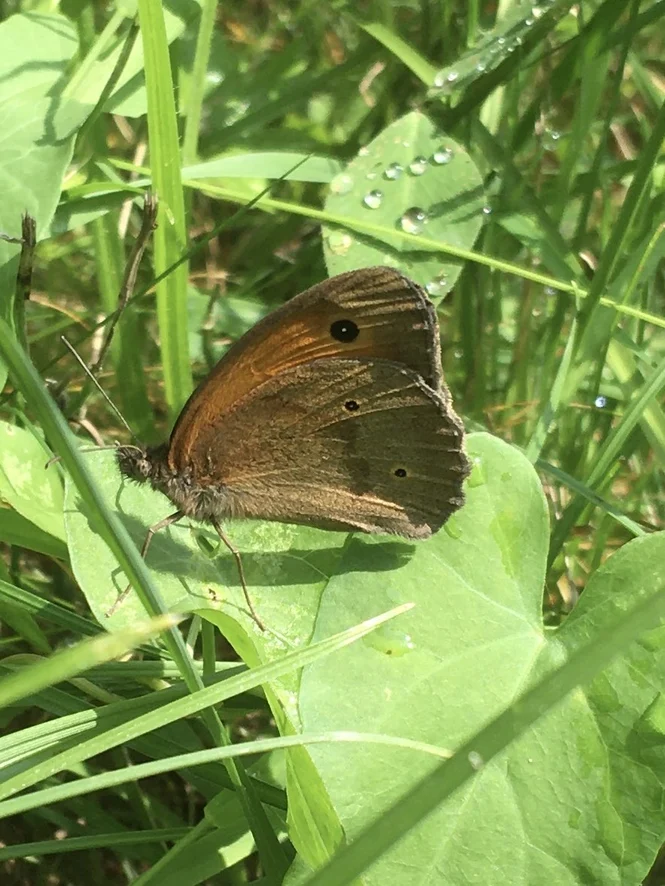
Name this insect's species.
Maniola jurtina
